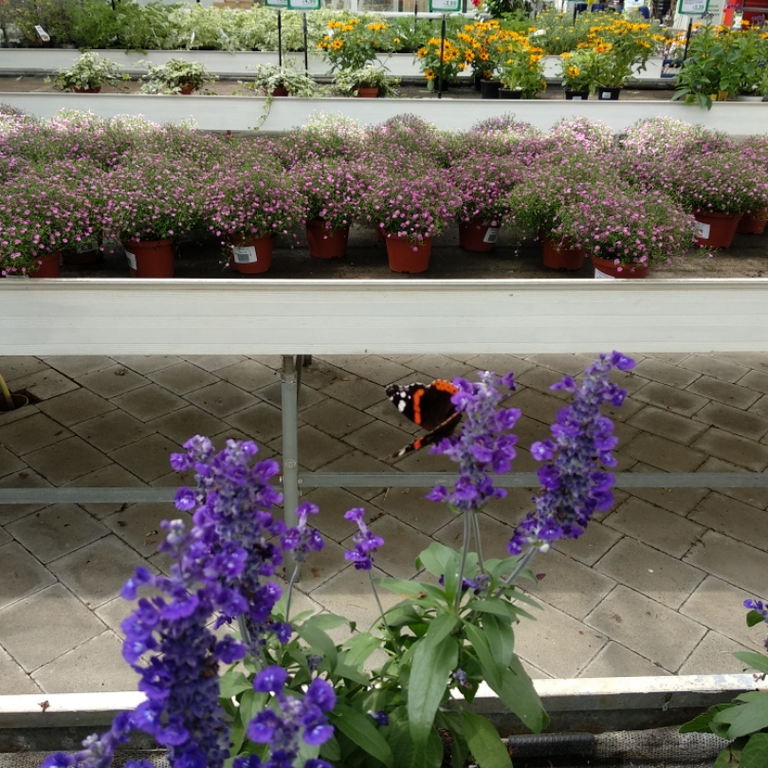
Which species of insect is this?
Vanessa atalanta
